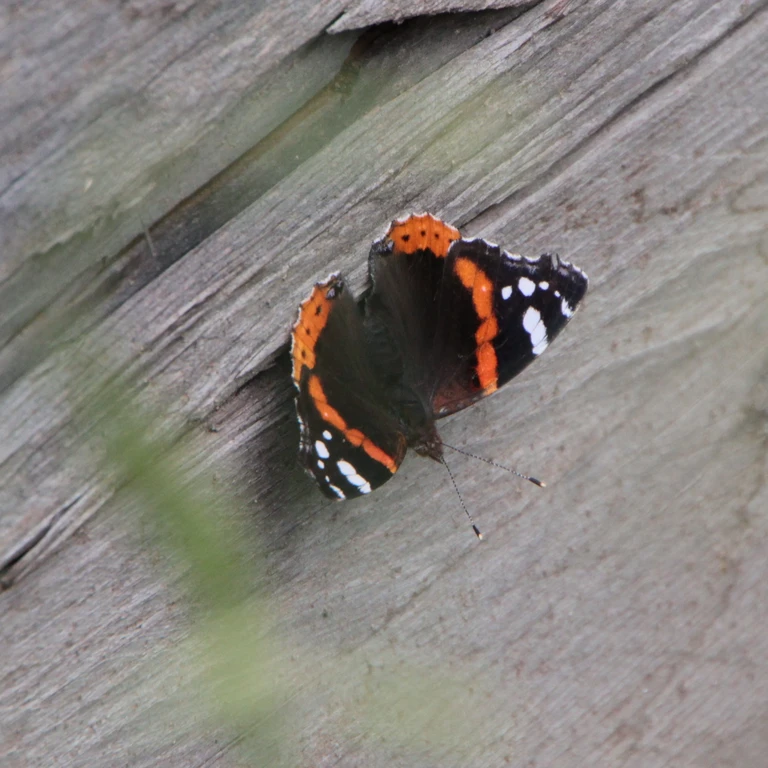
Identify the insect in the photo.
Vanessa atalanta
